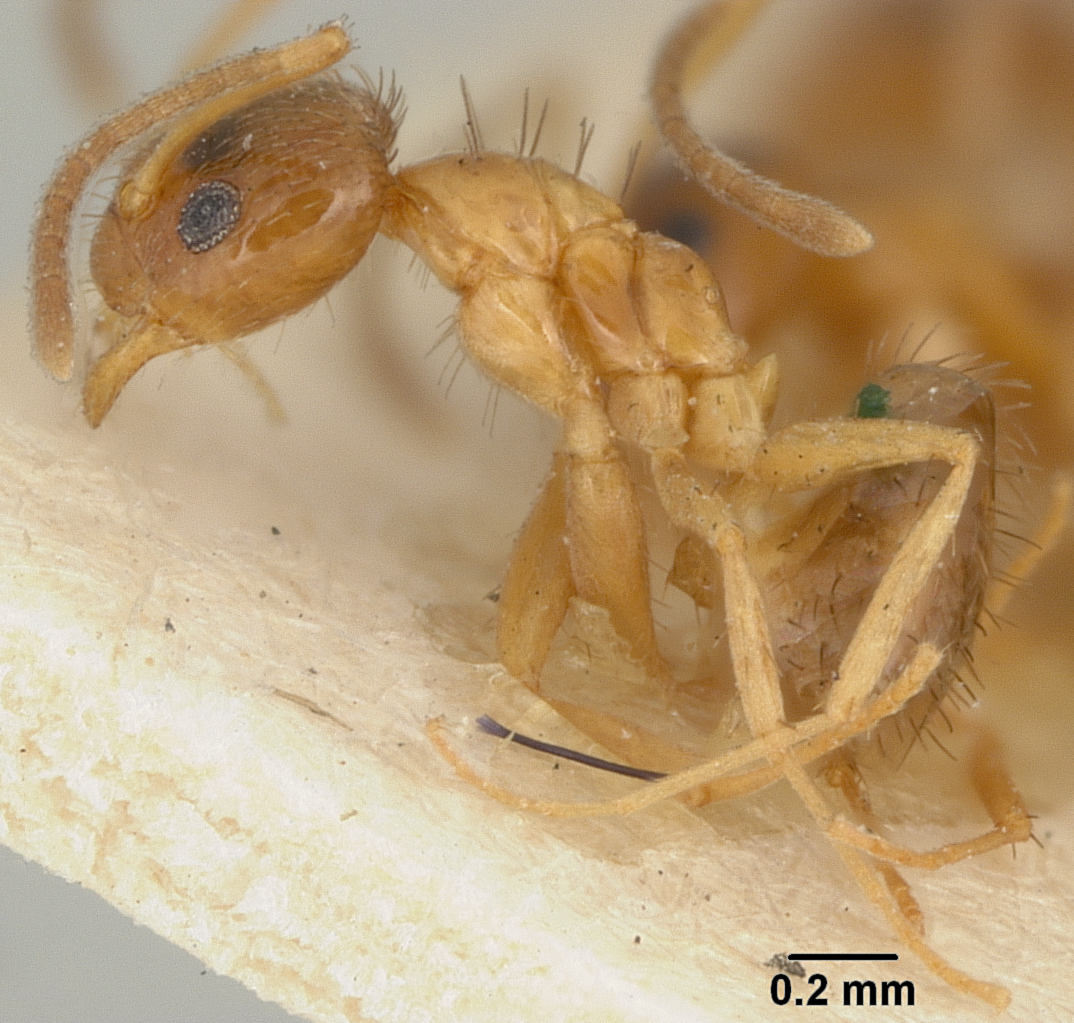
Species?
Prenolepis melanderi
